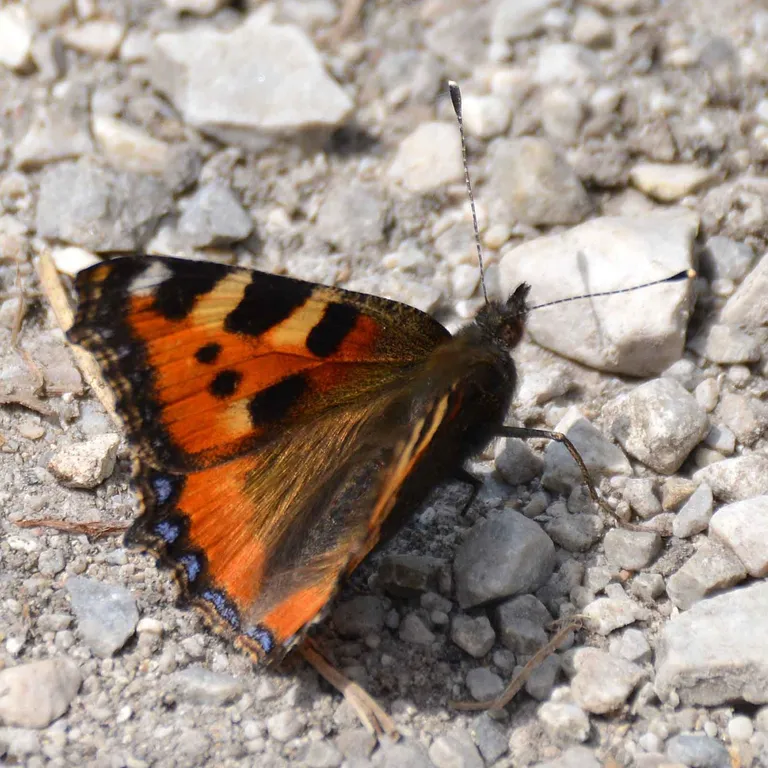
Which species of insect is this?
Aglais urticae
